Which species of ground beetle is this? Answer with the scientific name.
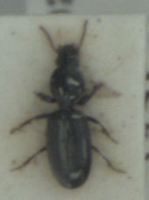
Dyschirius salinus
